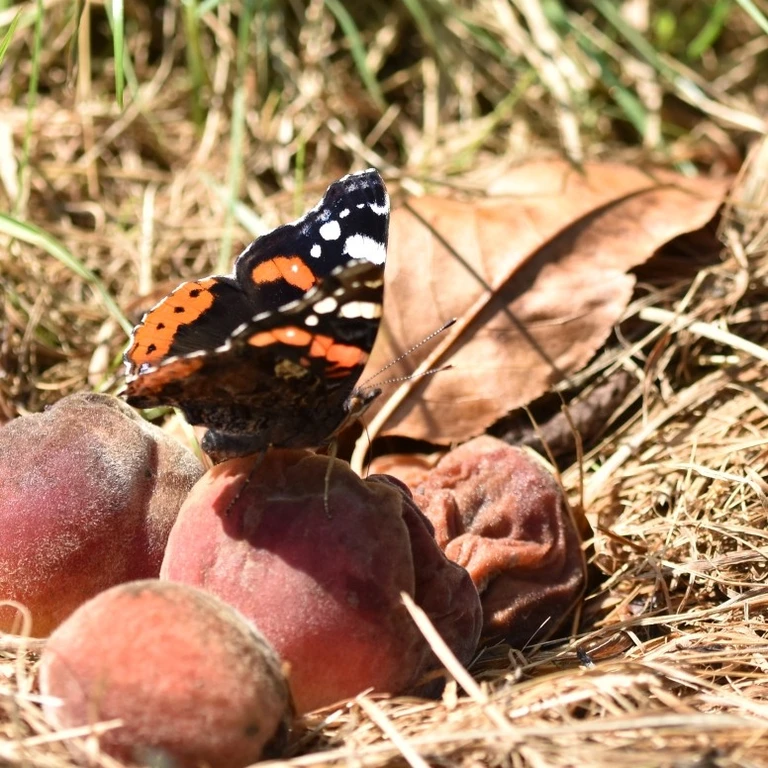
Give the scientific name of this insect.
Vanessa atalanta
